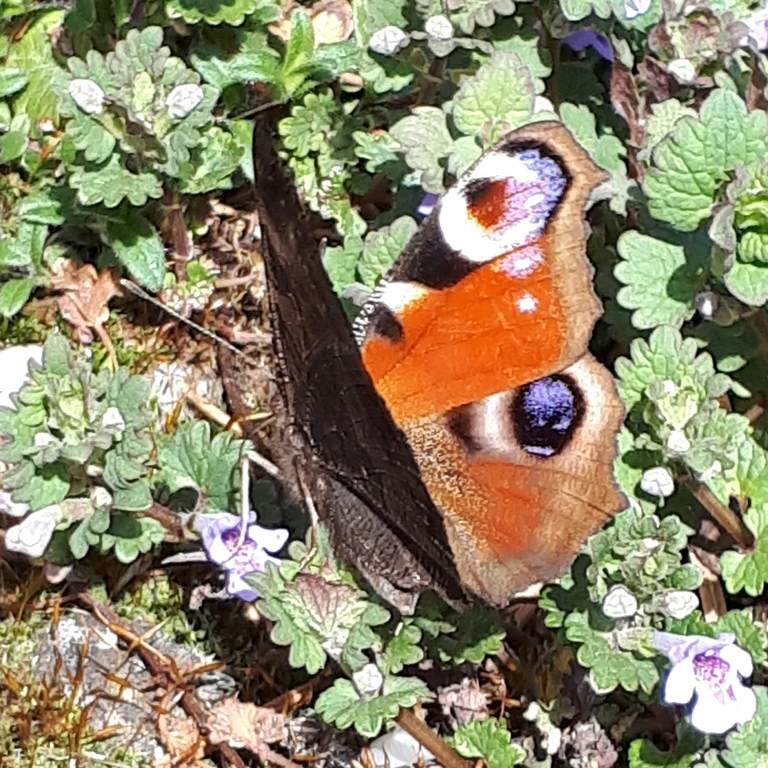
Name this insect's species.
Aglais io
